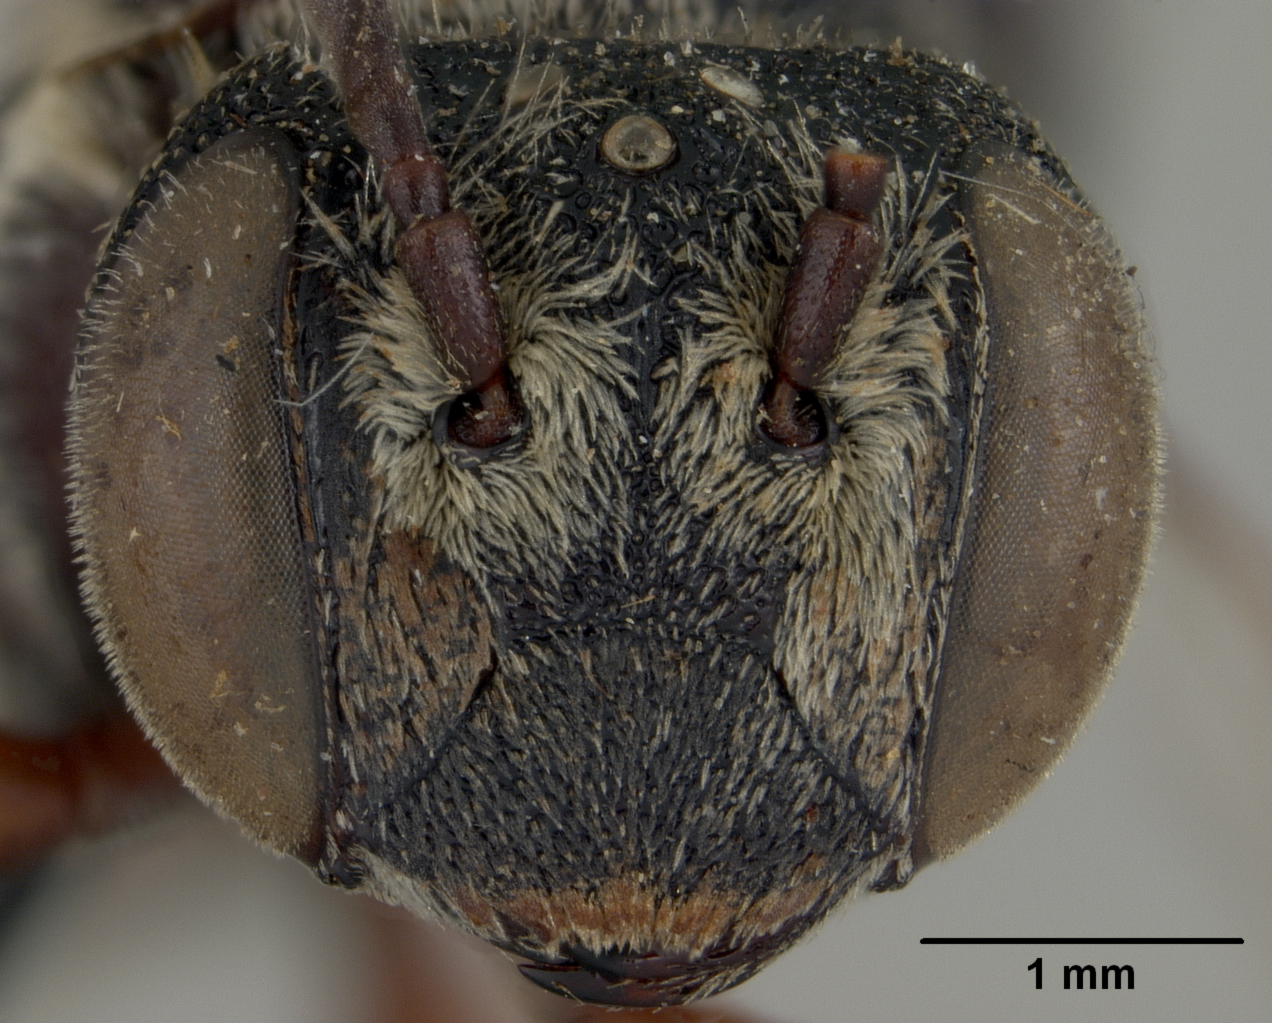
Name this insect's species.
Coelioxys insita
